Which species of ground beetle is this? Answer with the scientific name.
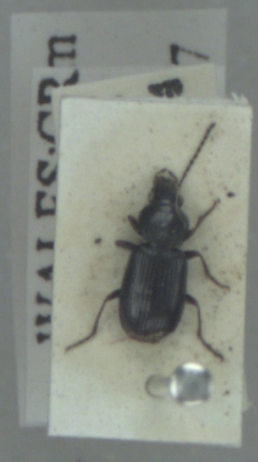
Pterostichus diligens
